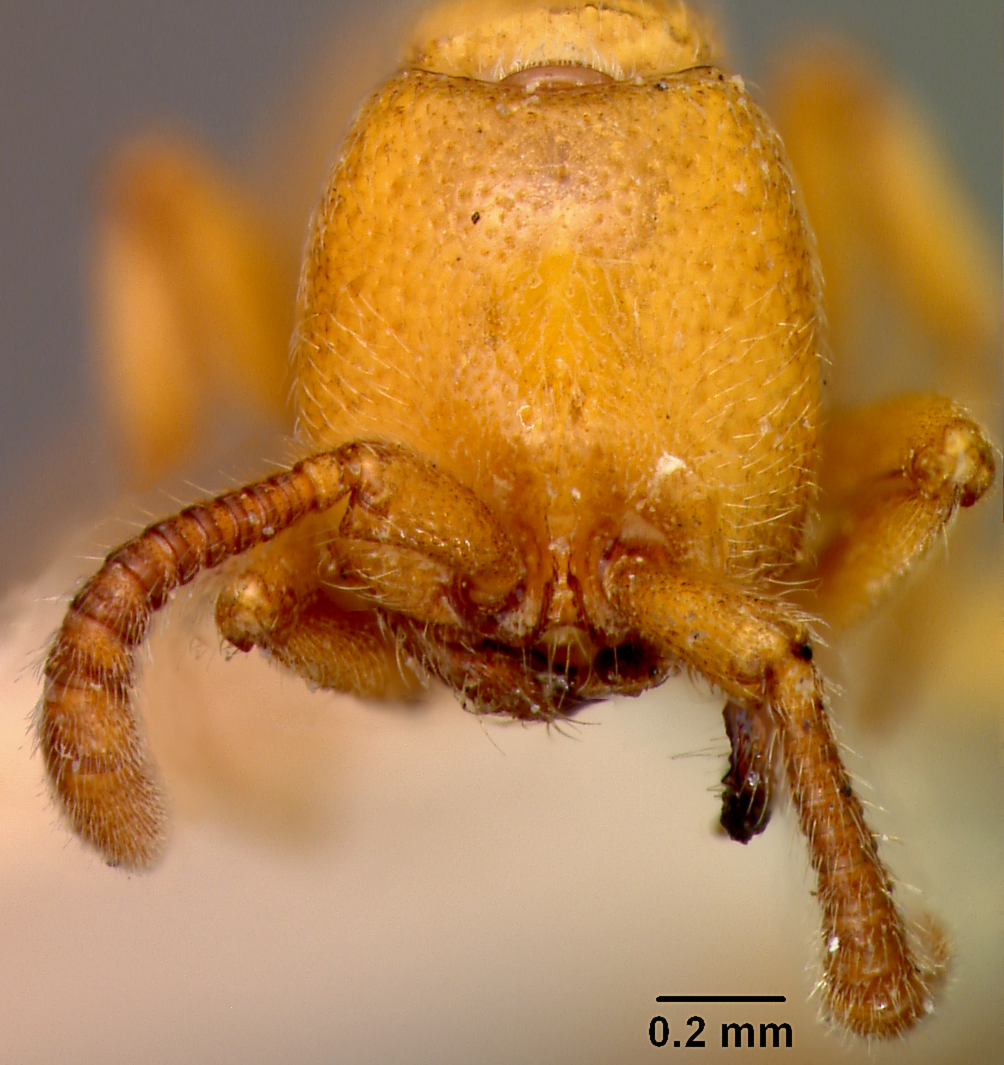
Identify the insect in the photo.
Eusphinctus manni
